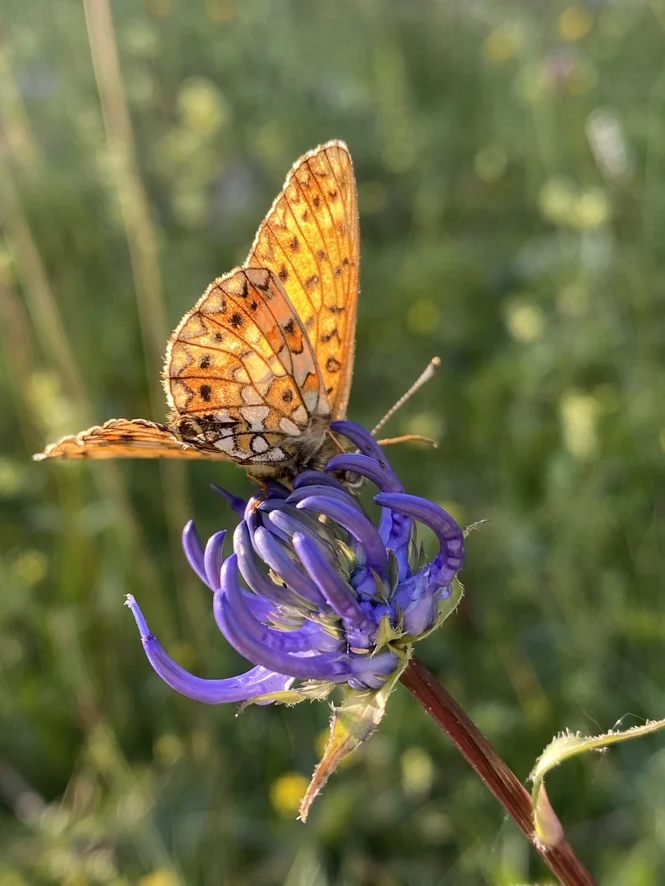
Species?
Boloria selene
